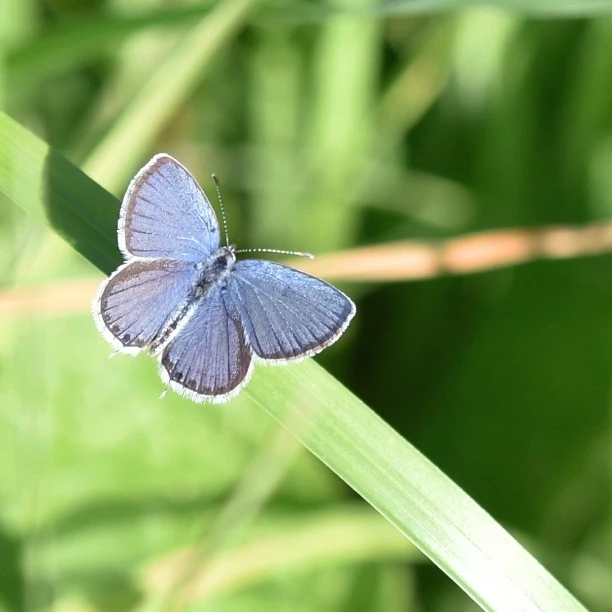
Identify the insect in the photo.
Cupido argiades (also Elkalyce argiades)
